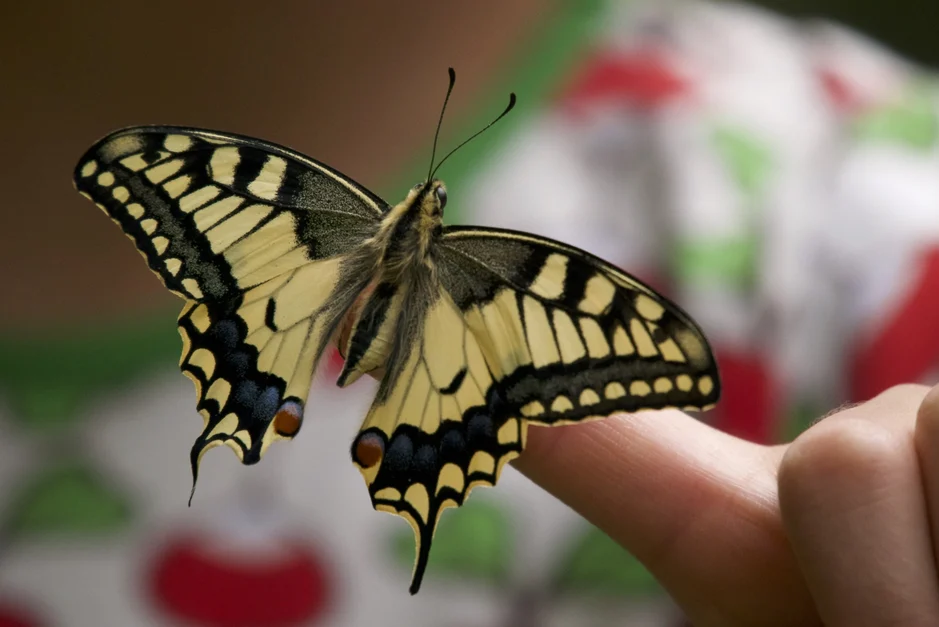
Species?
Papilio machaon
